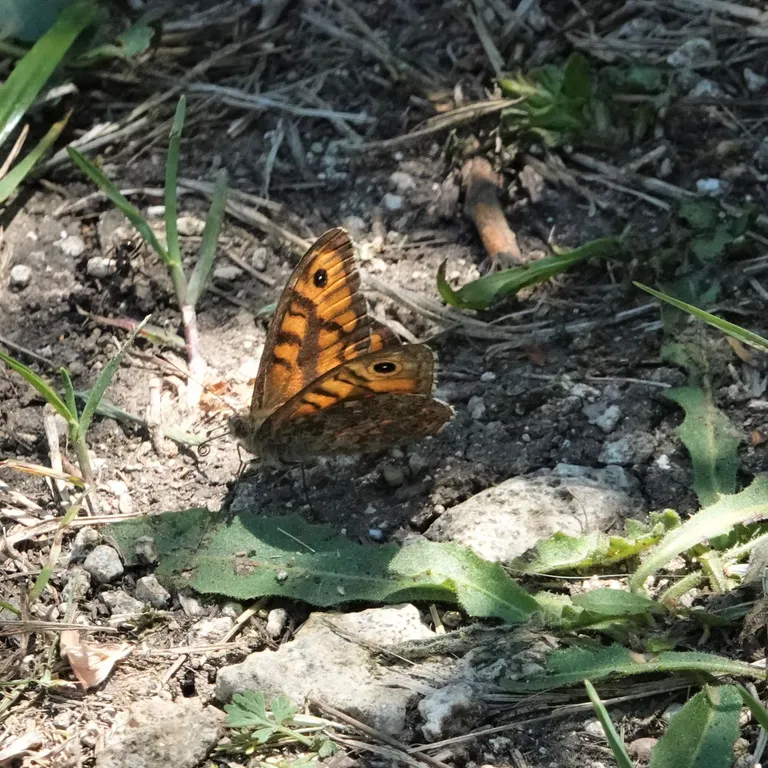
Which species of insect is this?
Lasiommata megera (also Pararge megera)
